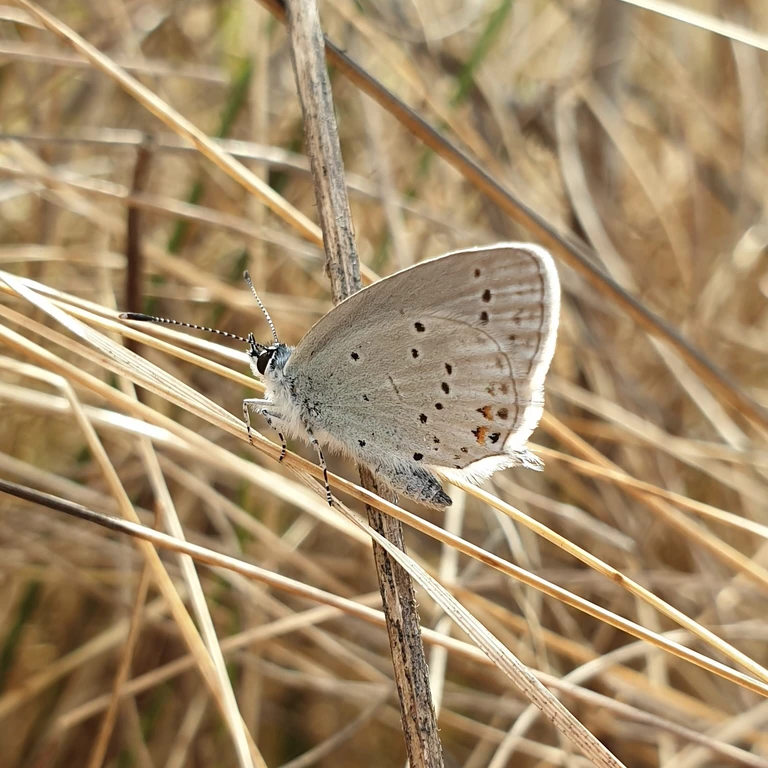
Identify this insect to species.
Cupido argiades (also Elkalyce argiades)
